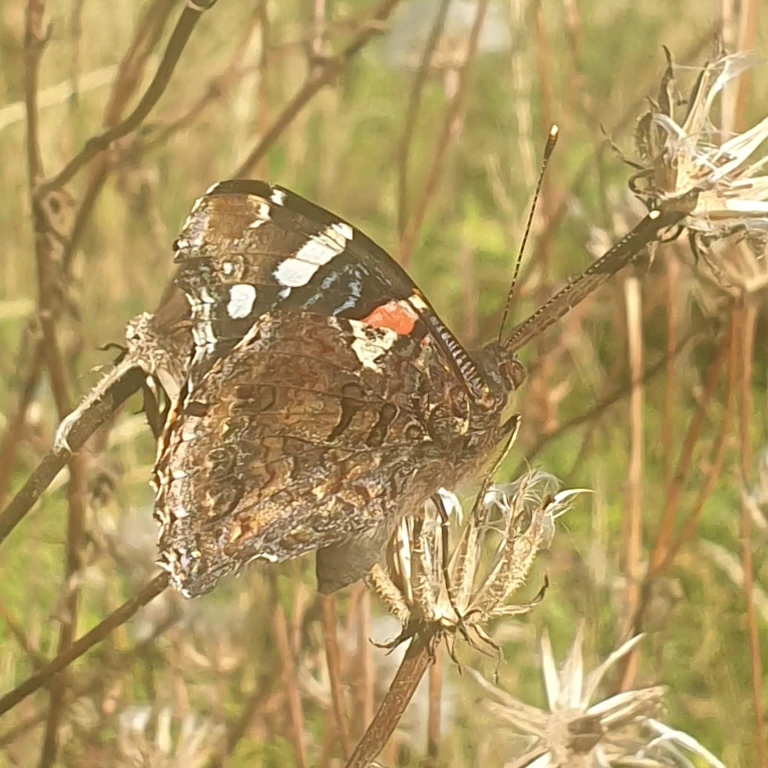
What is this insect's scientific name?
Vanessa atalanta
